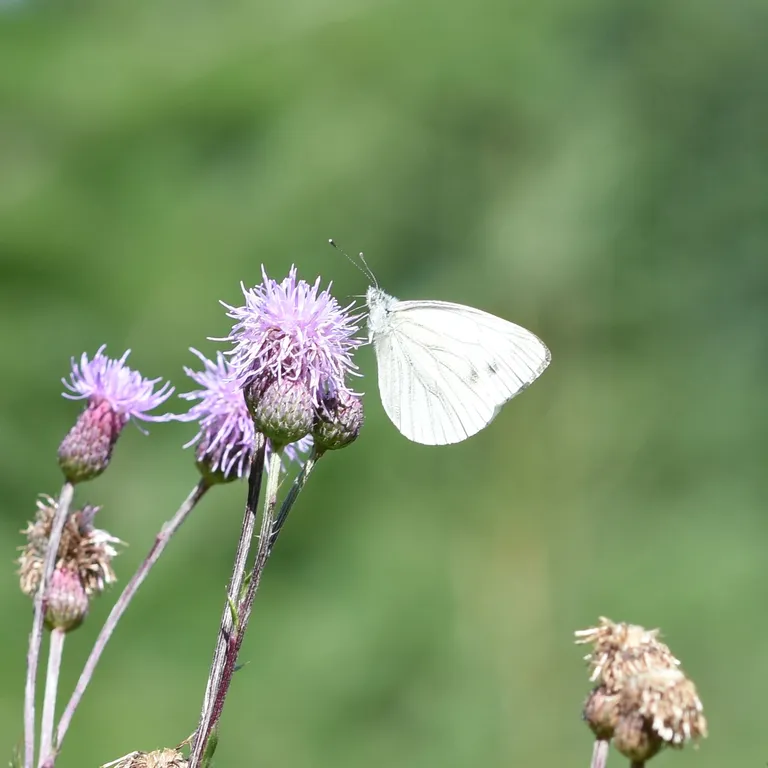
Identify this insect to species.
Pieris napi
